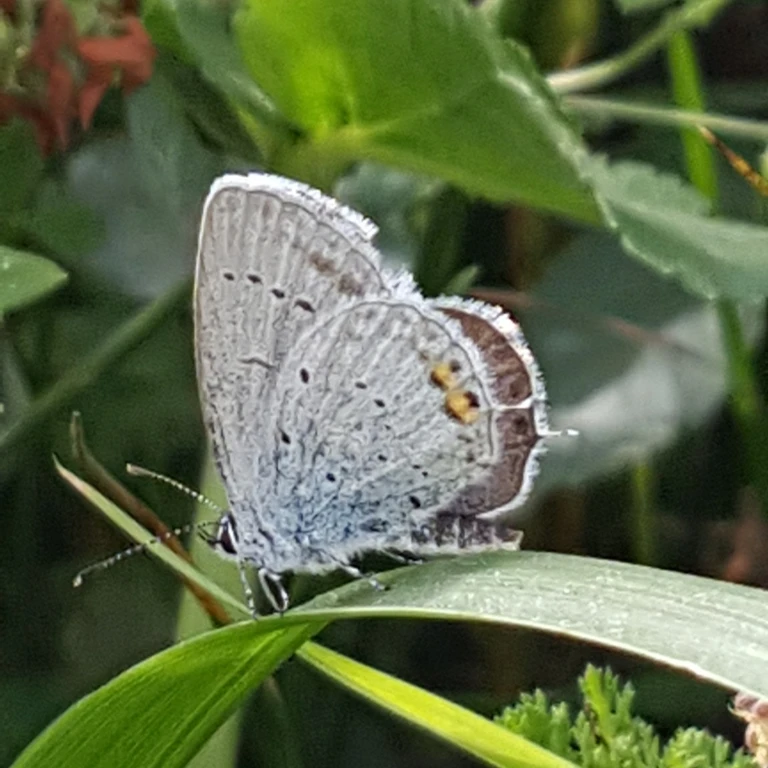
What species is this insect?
Cupido argiades (also Elkalyce argiades)
